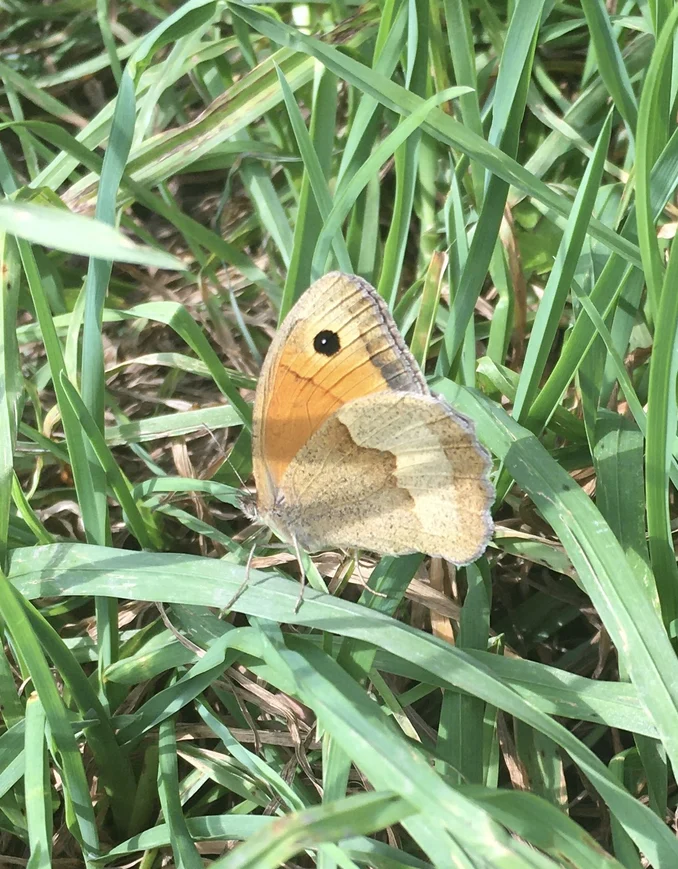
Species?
Maniola jurtina
